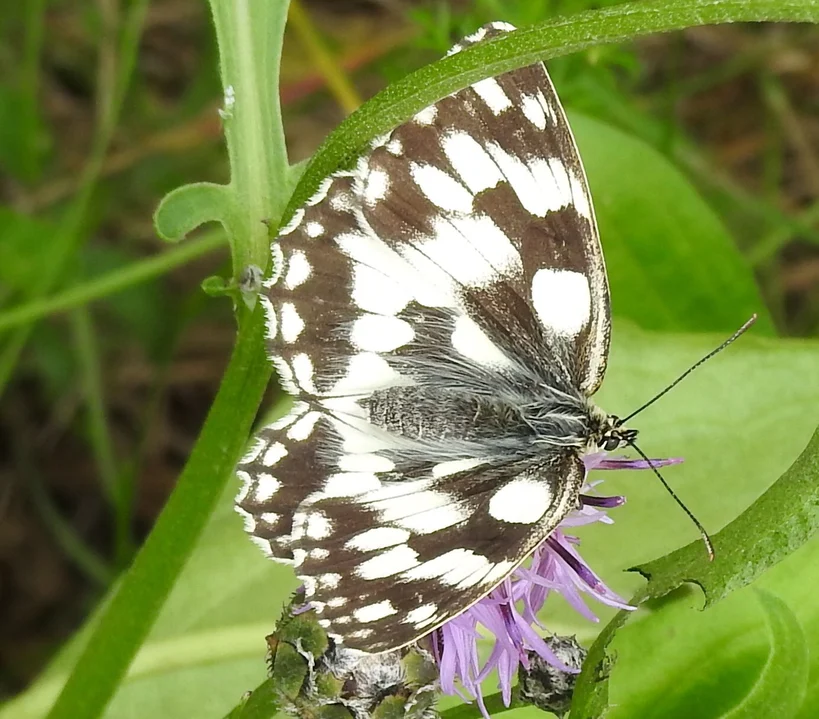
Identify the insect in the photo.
Melanargia galathea
